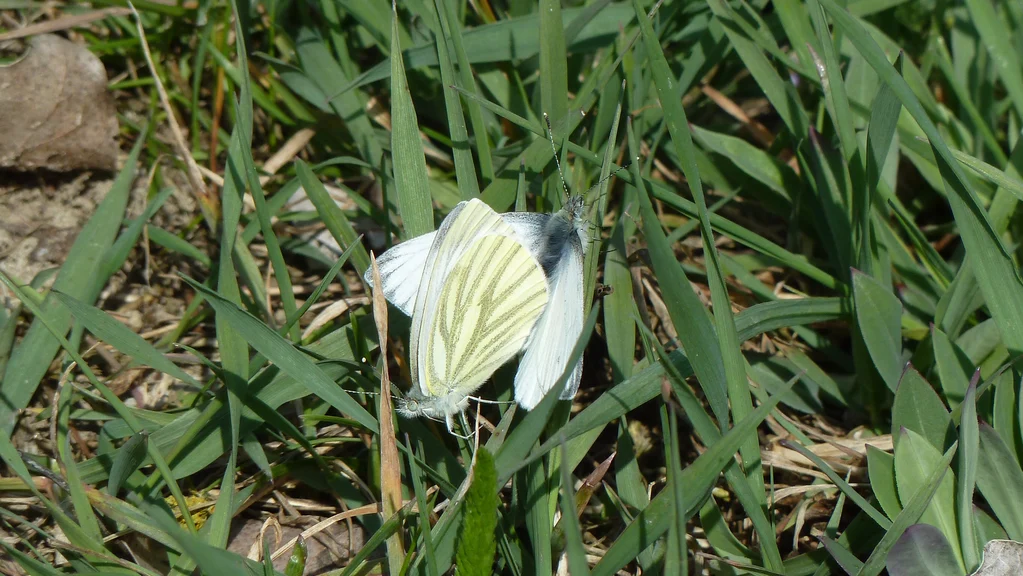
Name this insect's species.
Pieris napi
